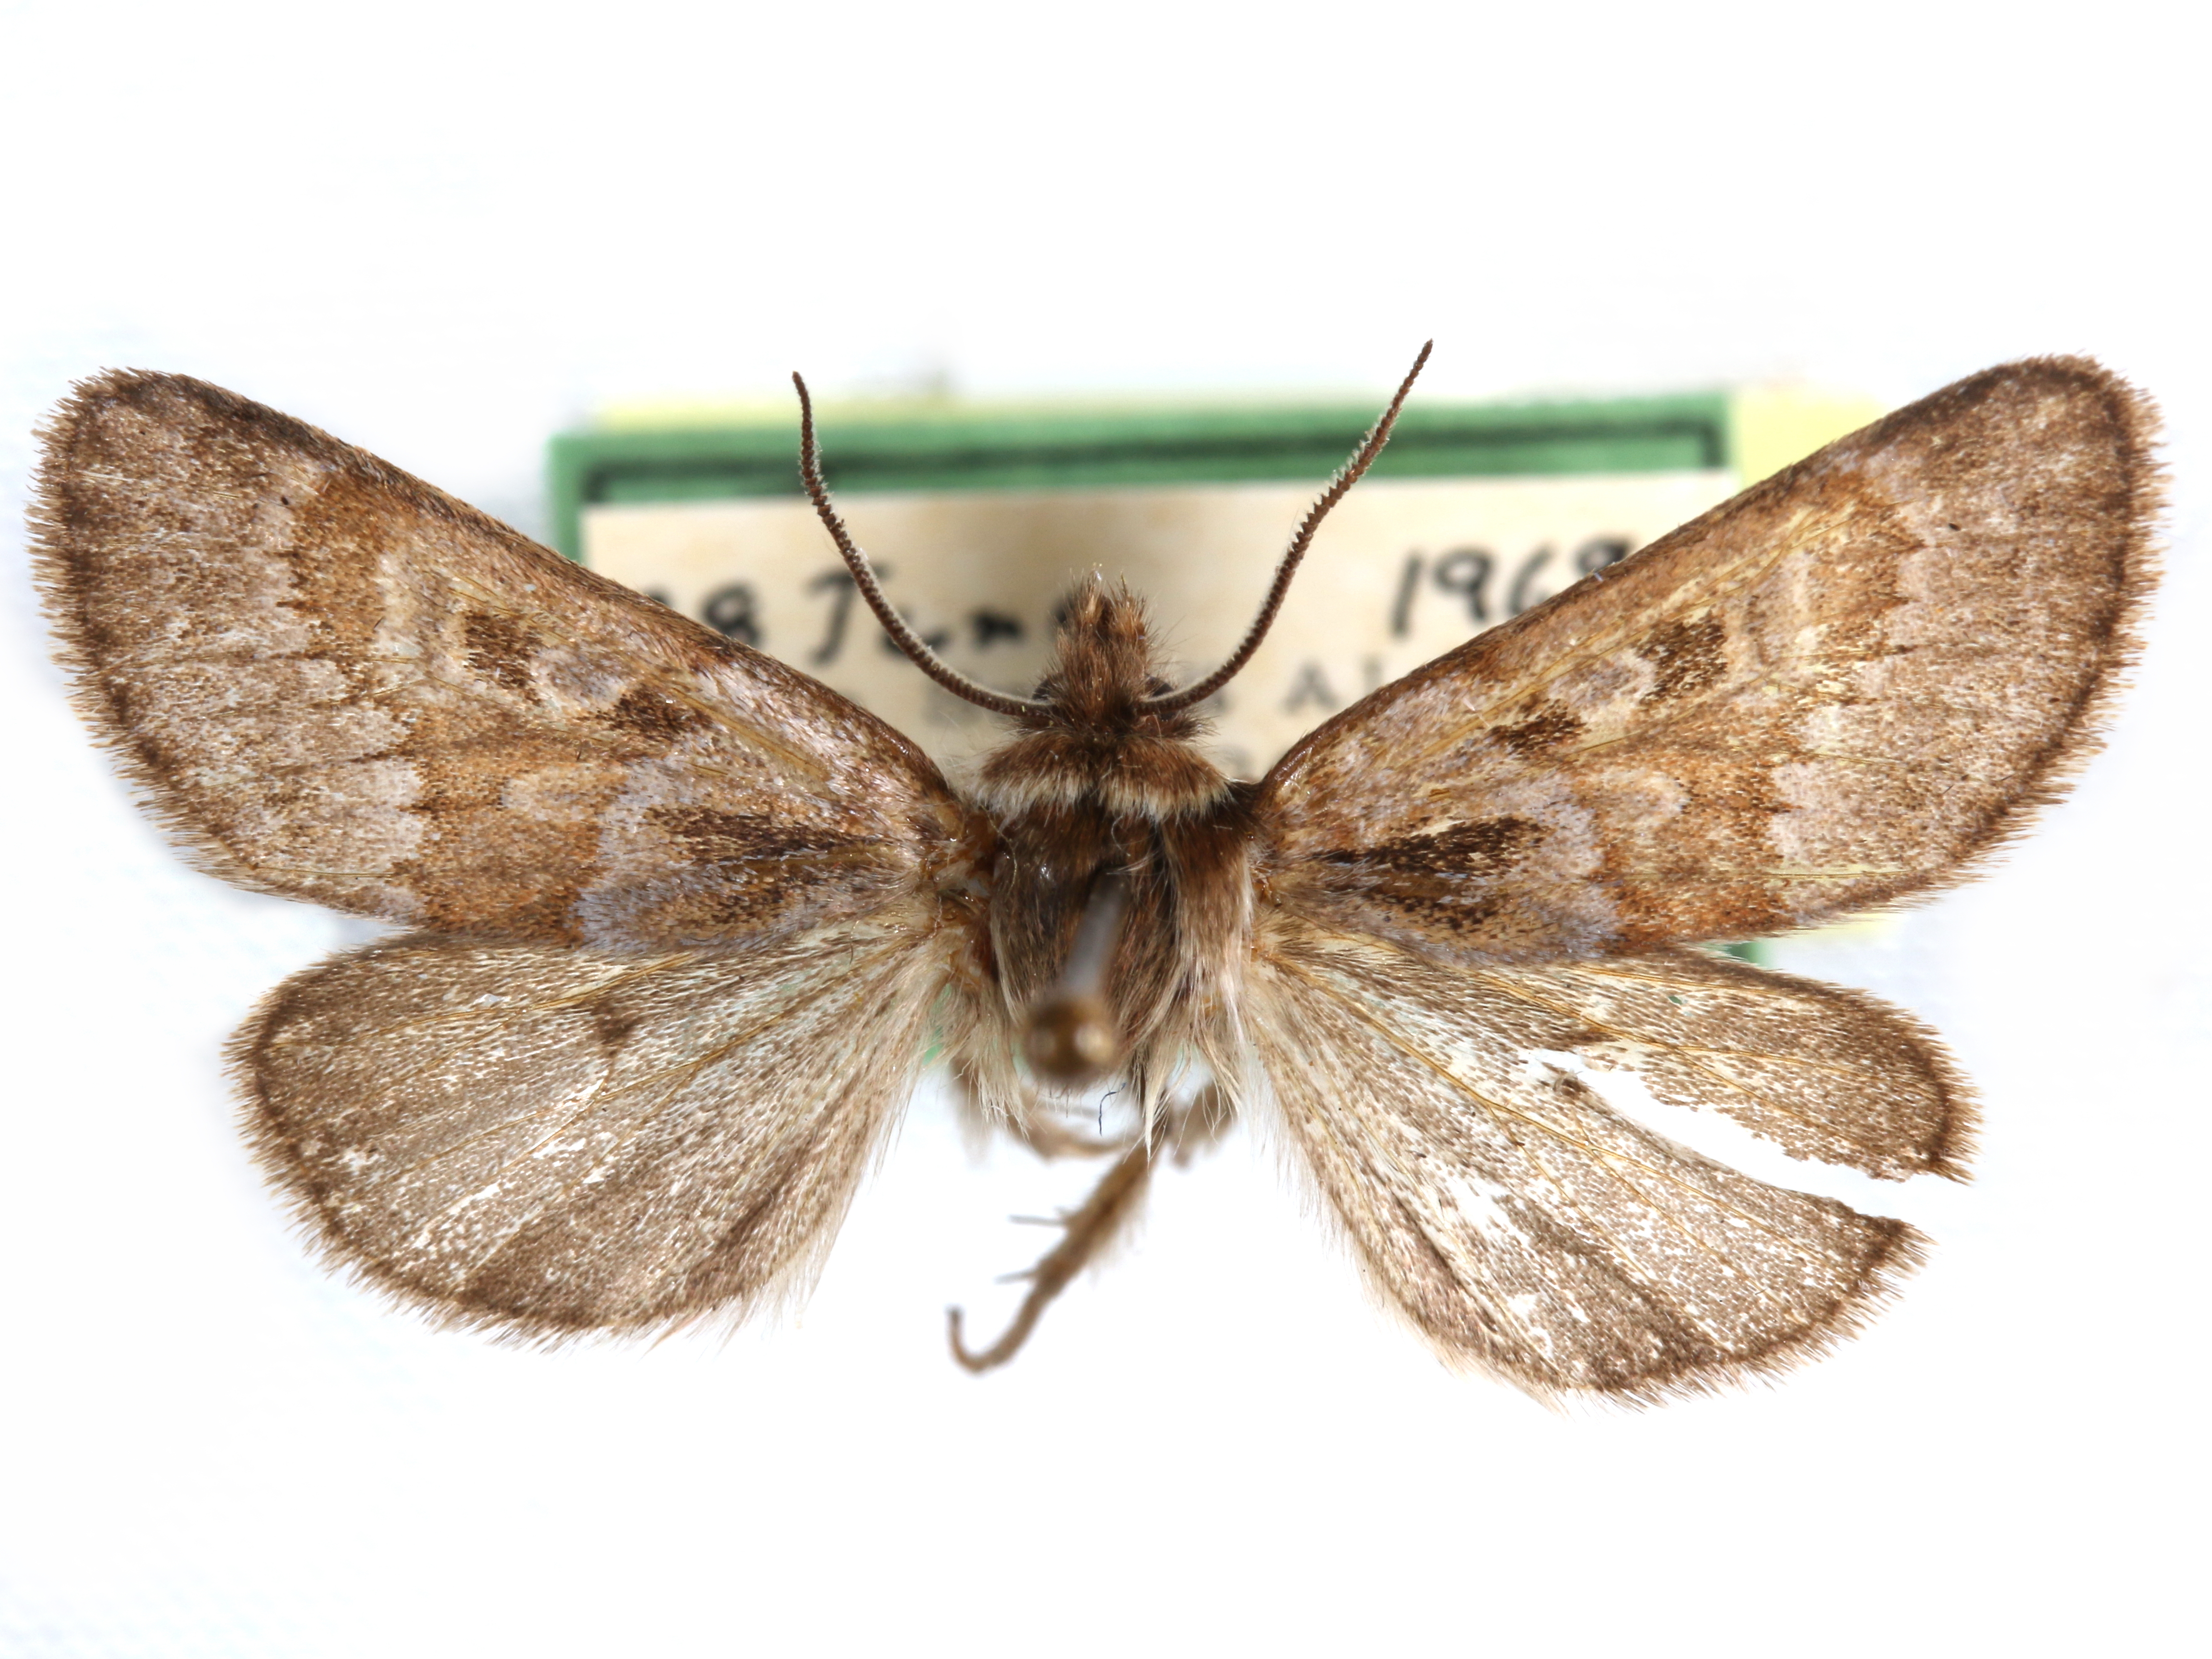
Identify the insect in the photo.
Xestia aequaeva
